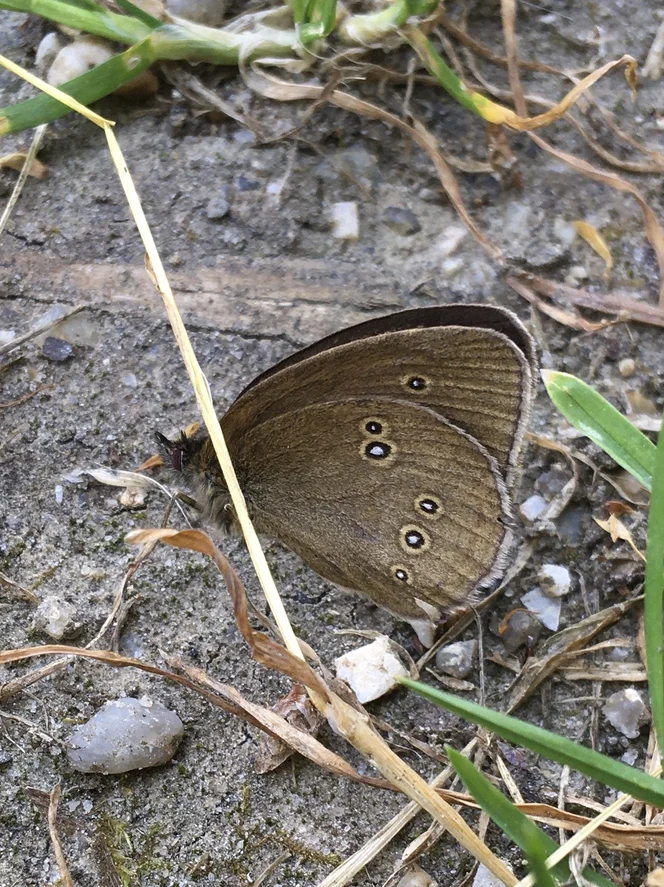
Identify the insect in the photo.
Aphantopus hyperantus
